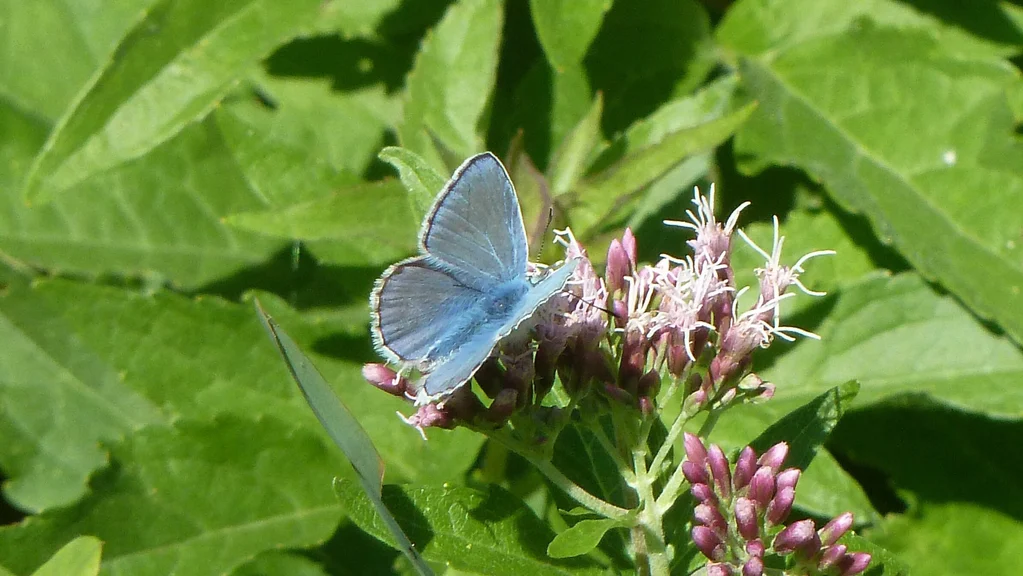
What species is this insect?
Polyommatus icarus
